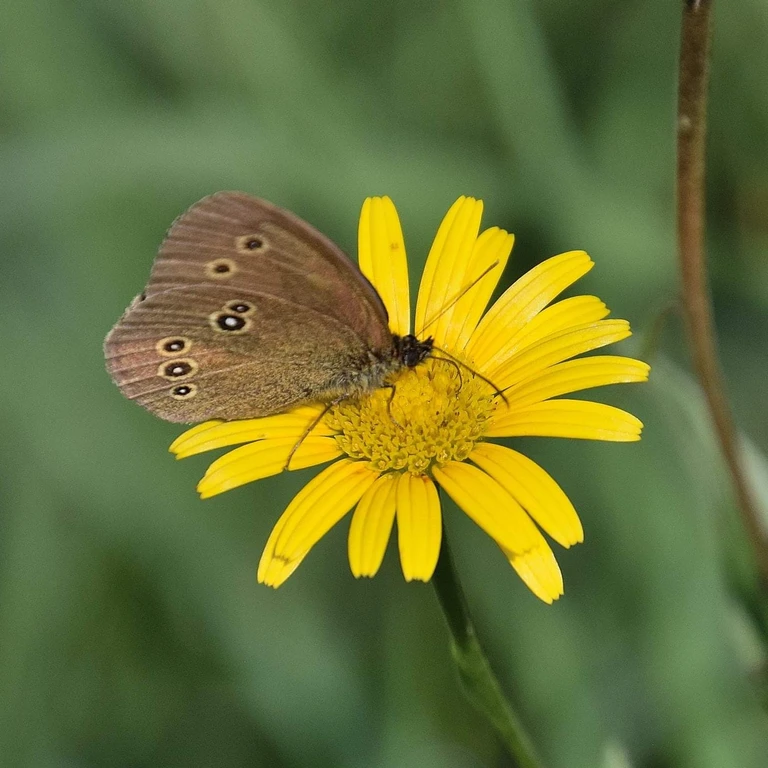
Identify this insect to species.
Aphantopus hyperantus
